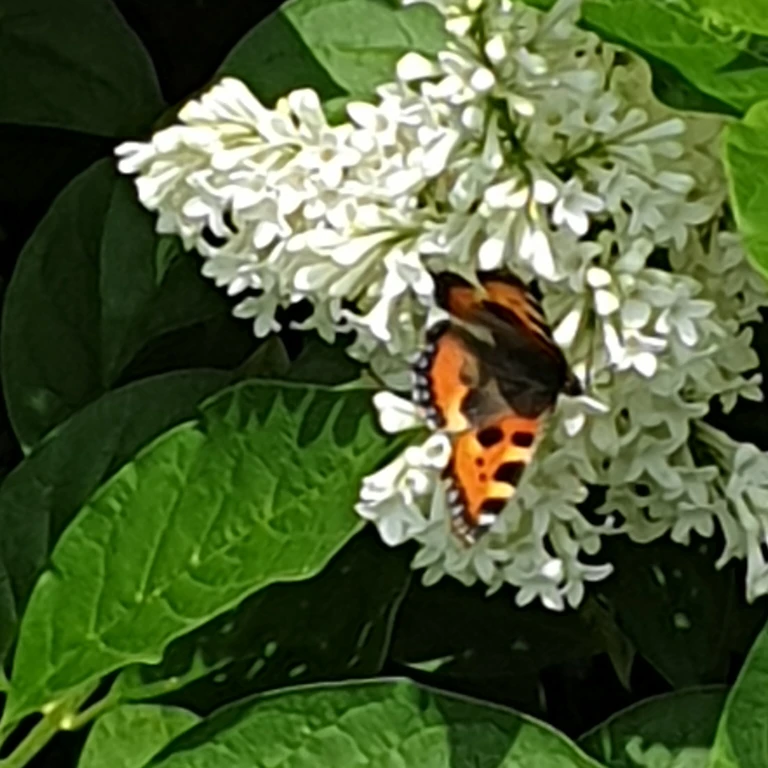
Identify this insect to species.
Aglais urticae
